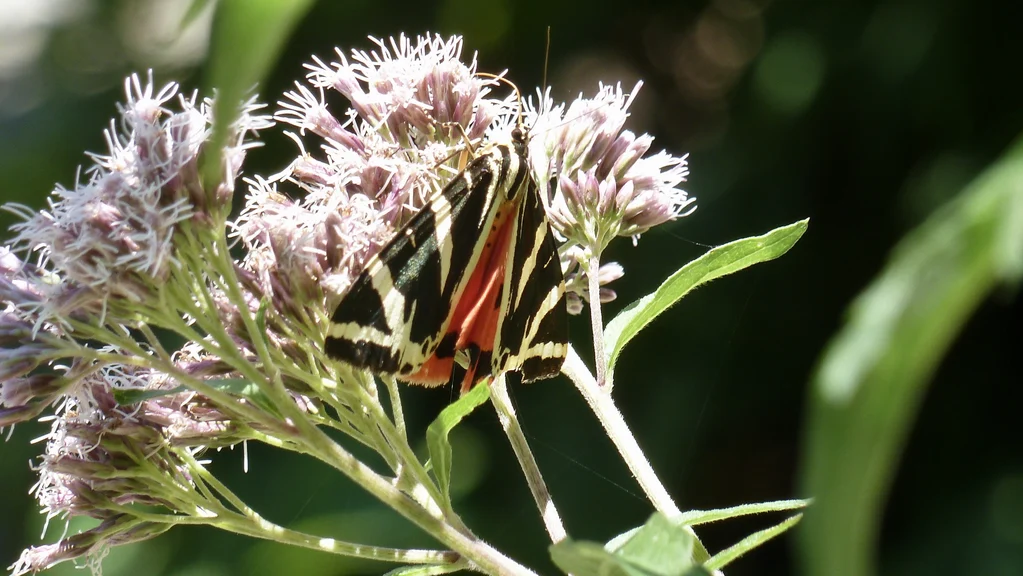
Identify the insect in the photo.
Euplagia quadripunctaria
